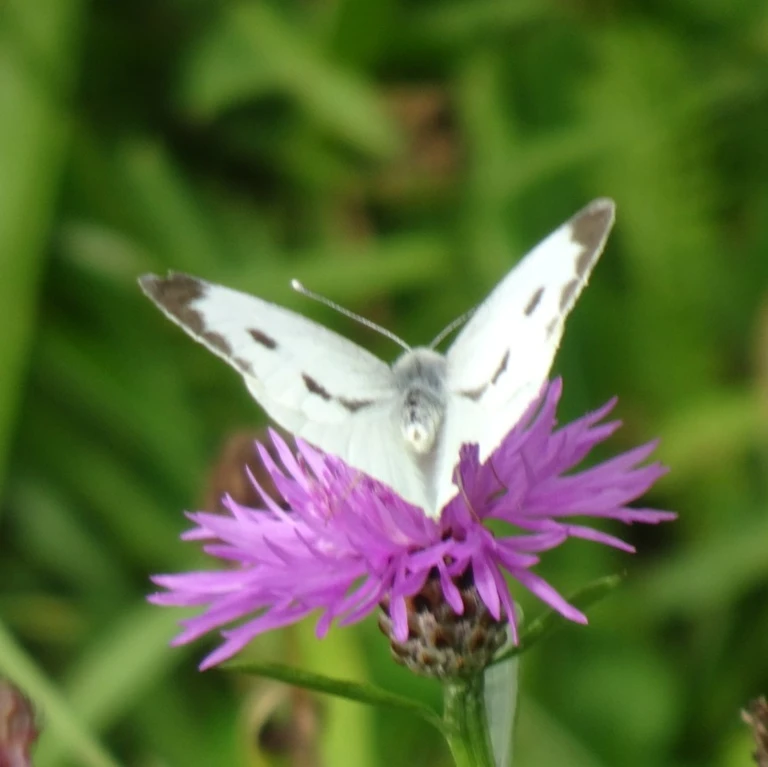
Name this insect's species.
Pieris brassicae
